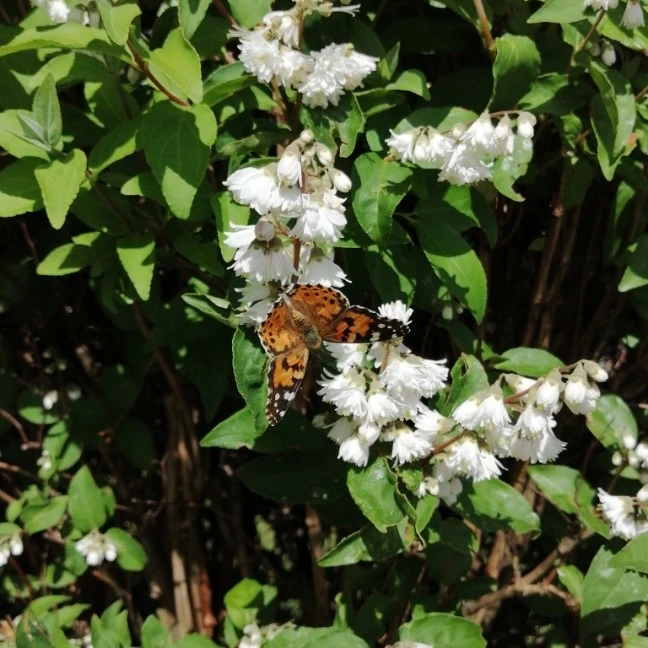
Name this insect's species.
Vanessa cardui
